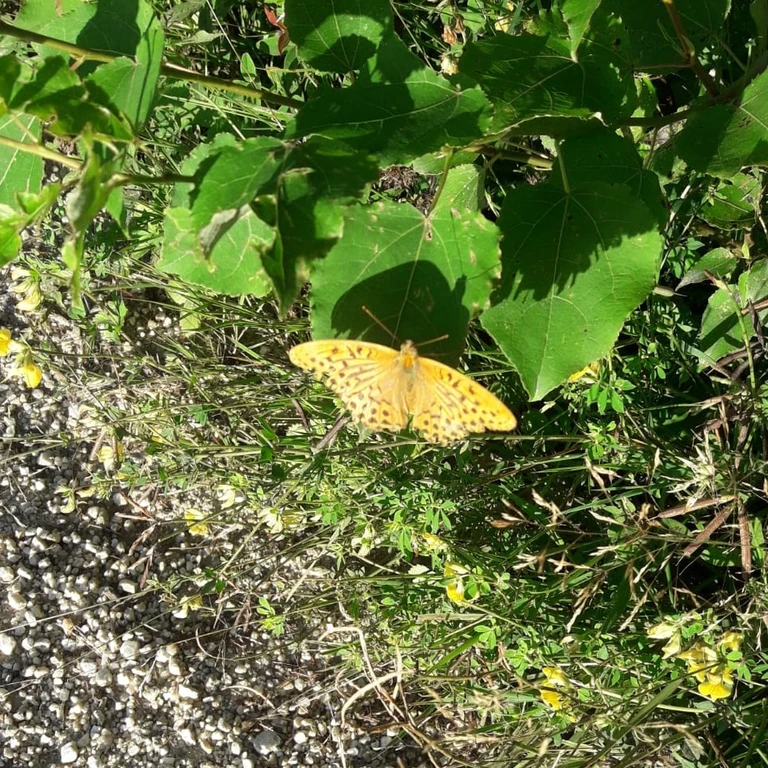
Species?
Argynnis paphia
